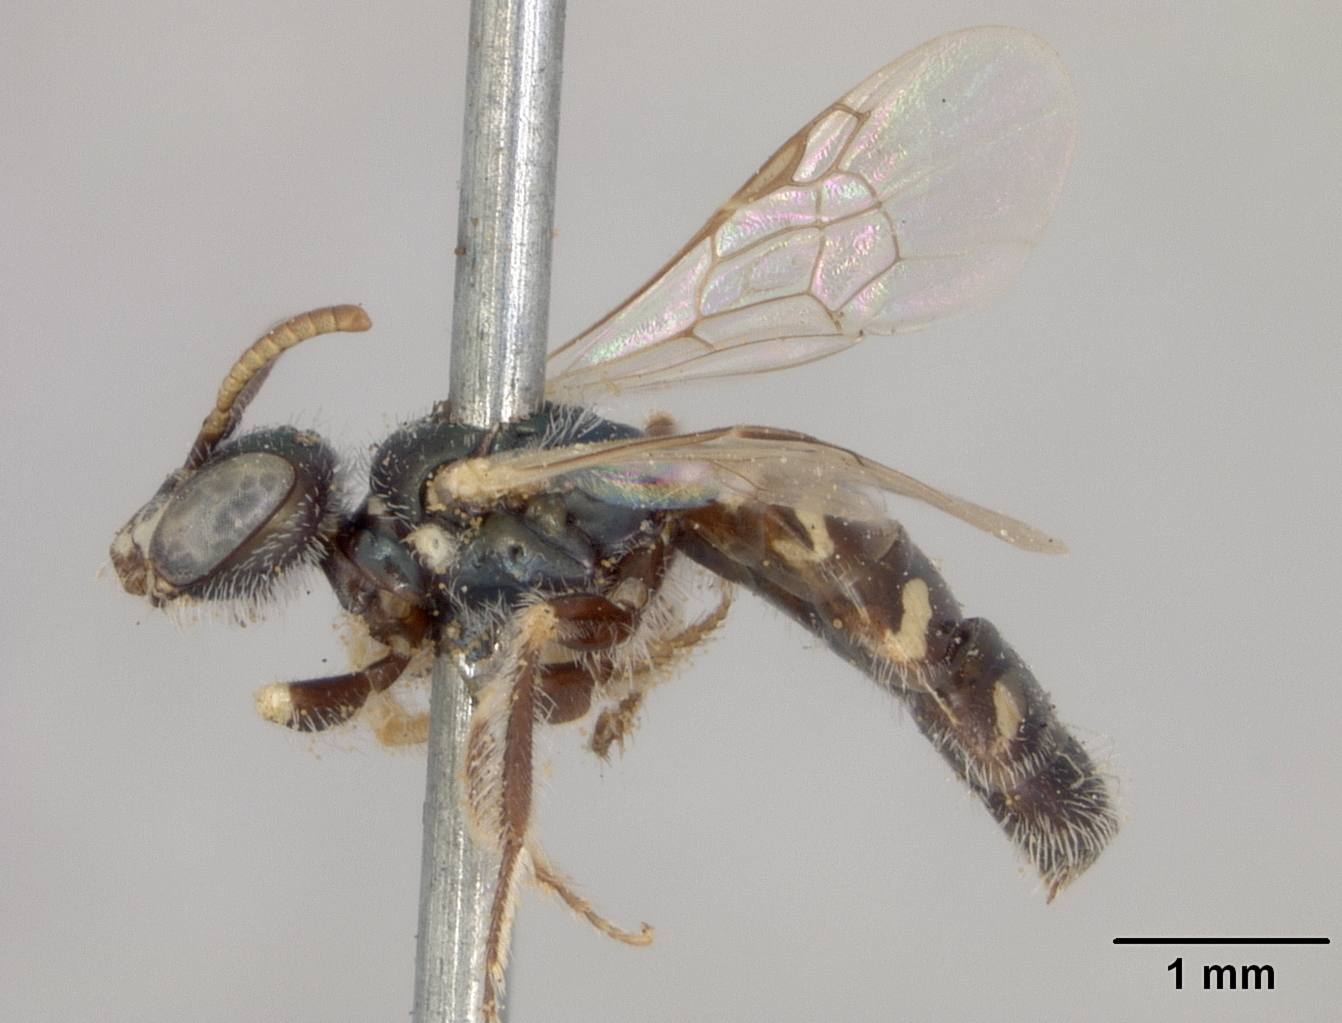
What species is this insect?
Perdita fallax
